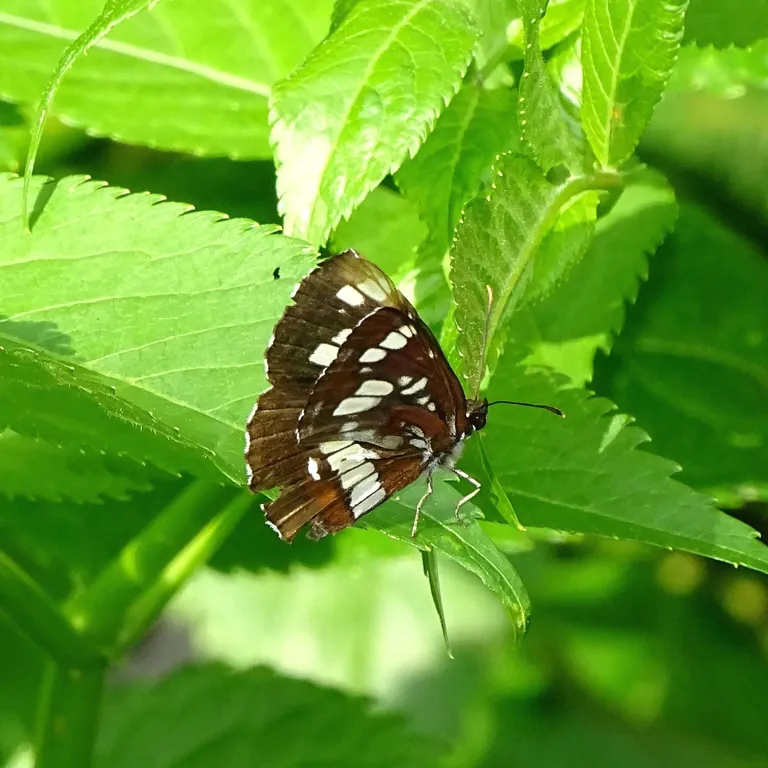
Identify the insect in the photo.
Neptis rivularis
